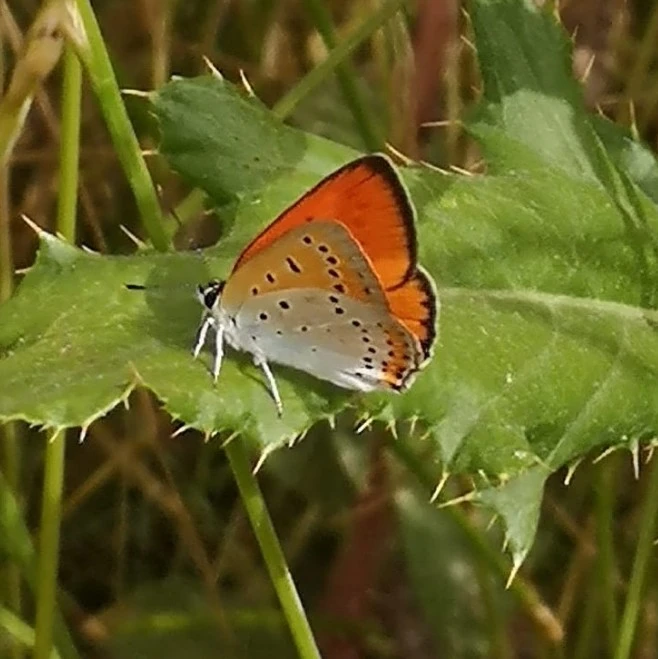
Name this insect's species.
Lycaena dispar
